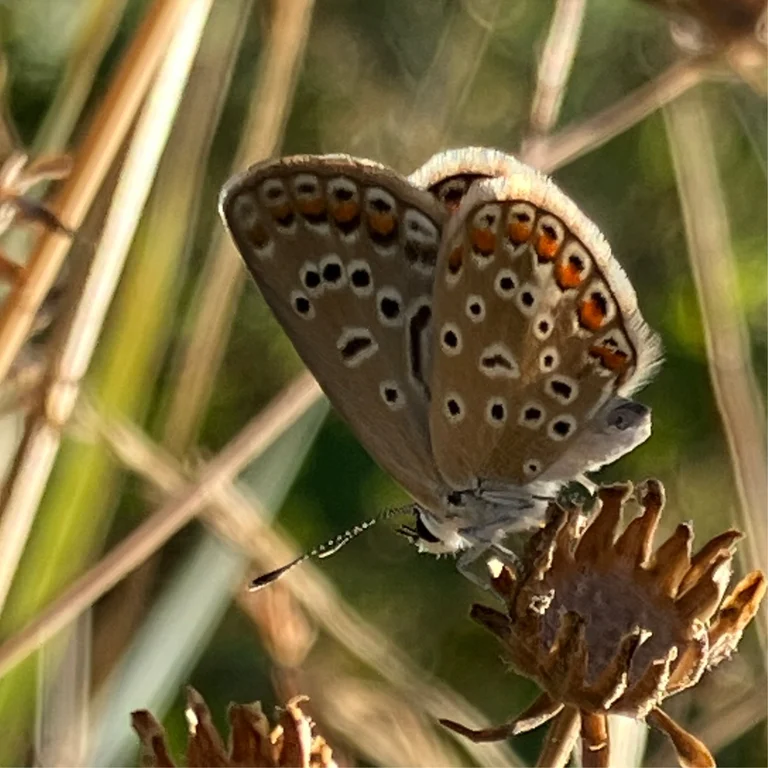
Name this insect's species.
Polyommatus icarus
